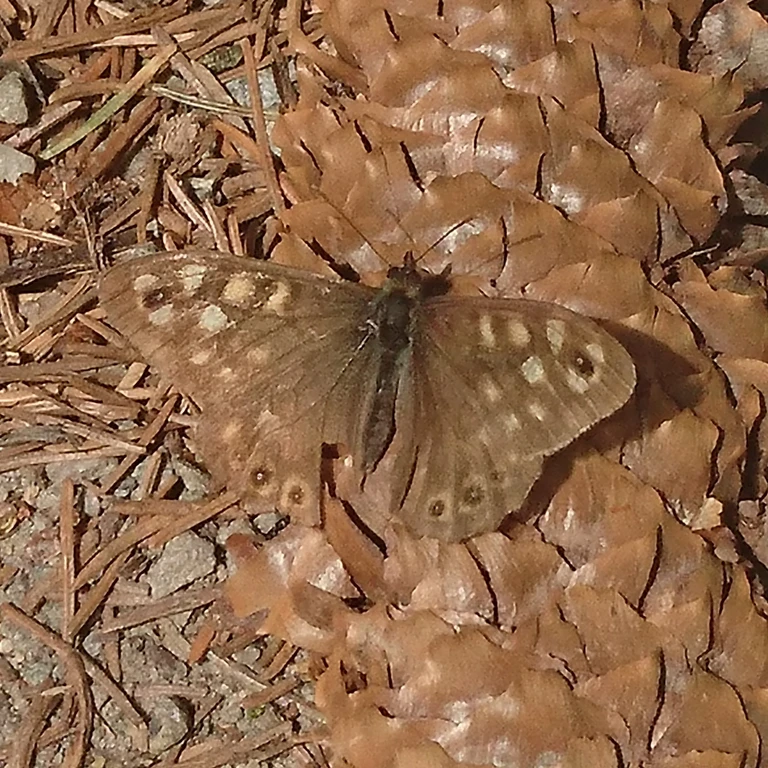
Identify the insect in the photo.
Pararge aegeria
